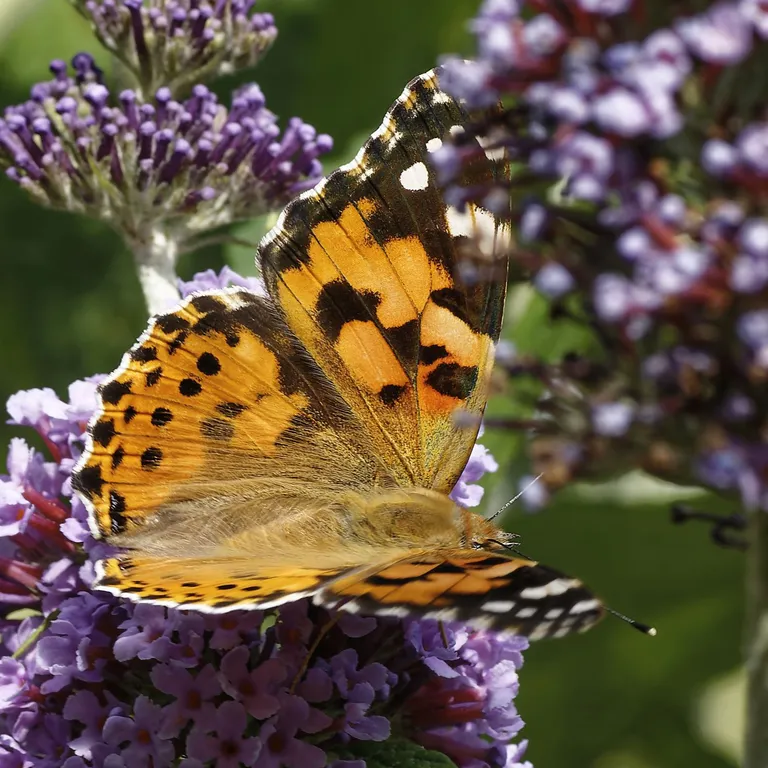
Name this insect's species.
Vanessa cardui
